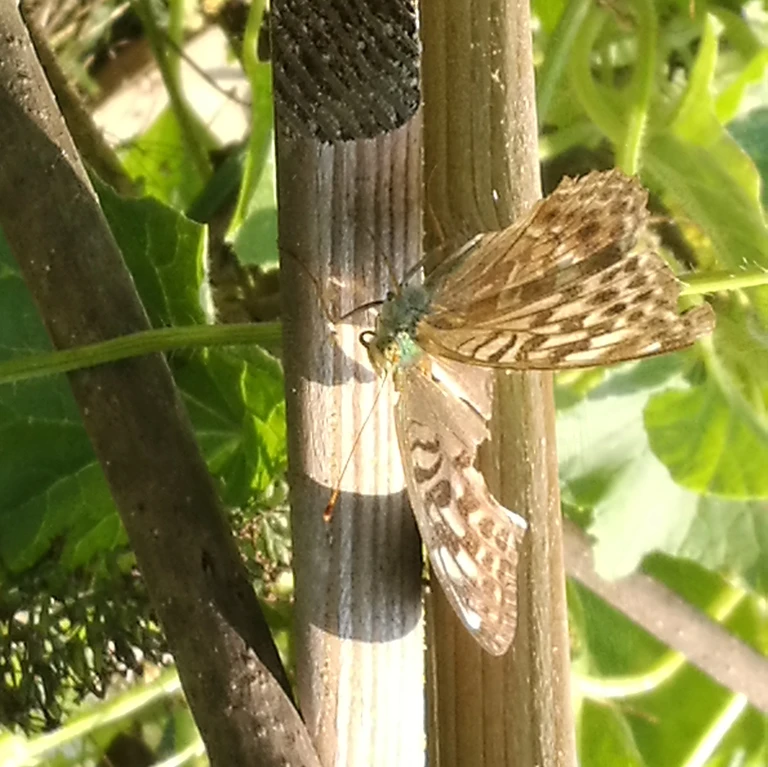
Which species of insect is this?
Argynnis paphia
